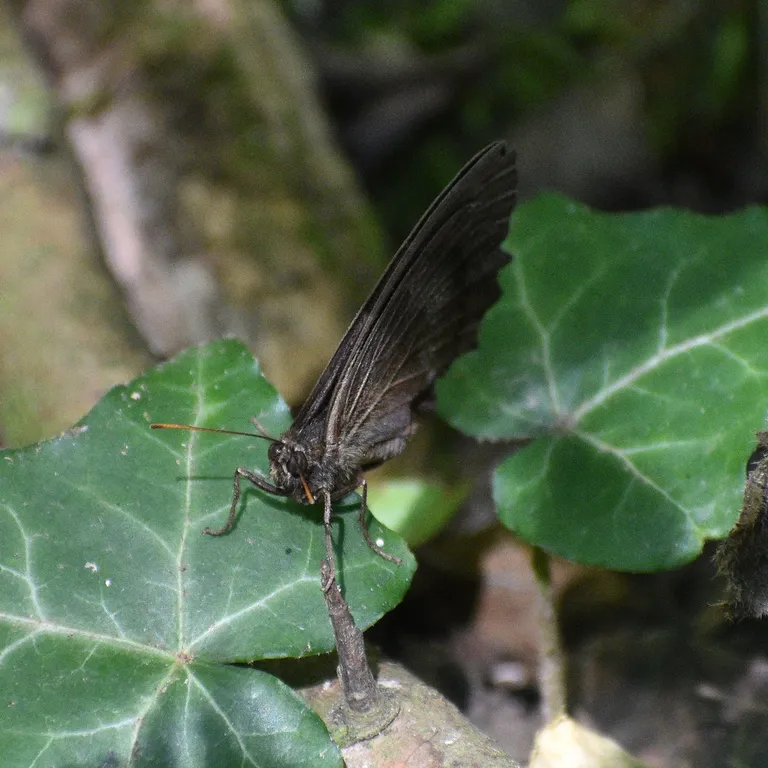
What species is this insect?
Minois dryas
